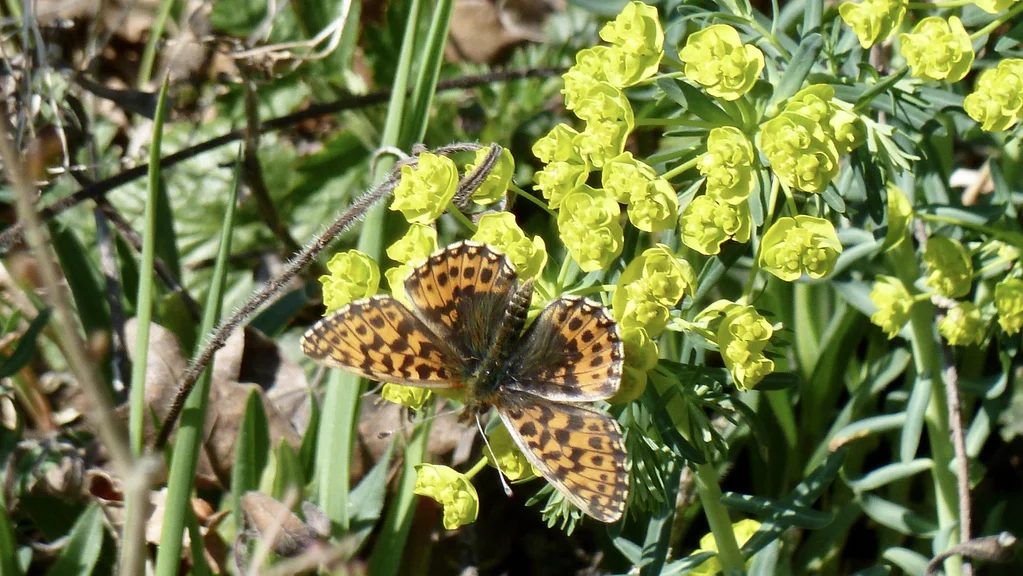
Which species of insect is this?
Boloria dia
